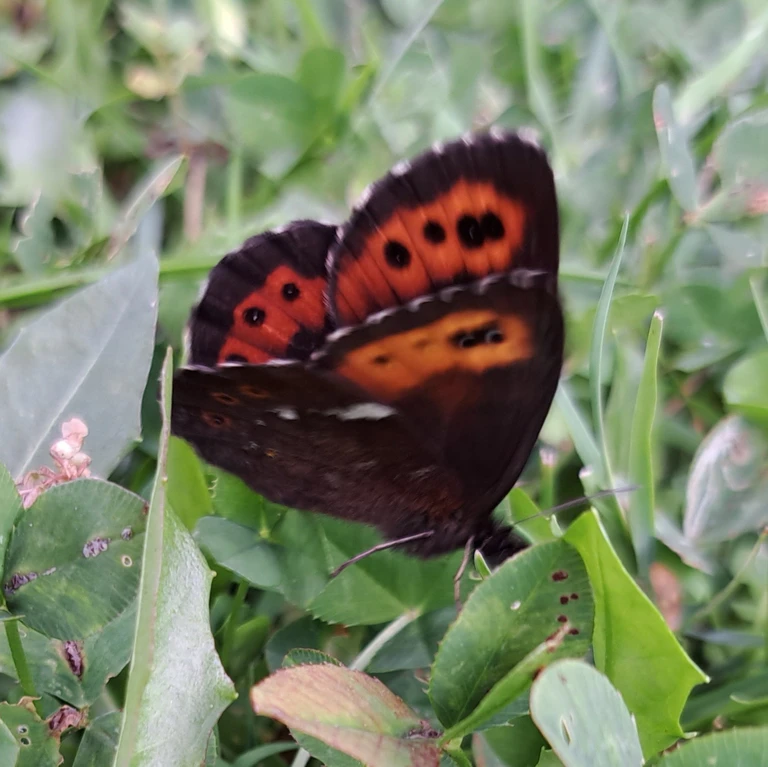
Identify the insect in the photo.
Erebia ligea
